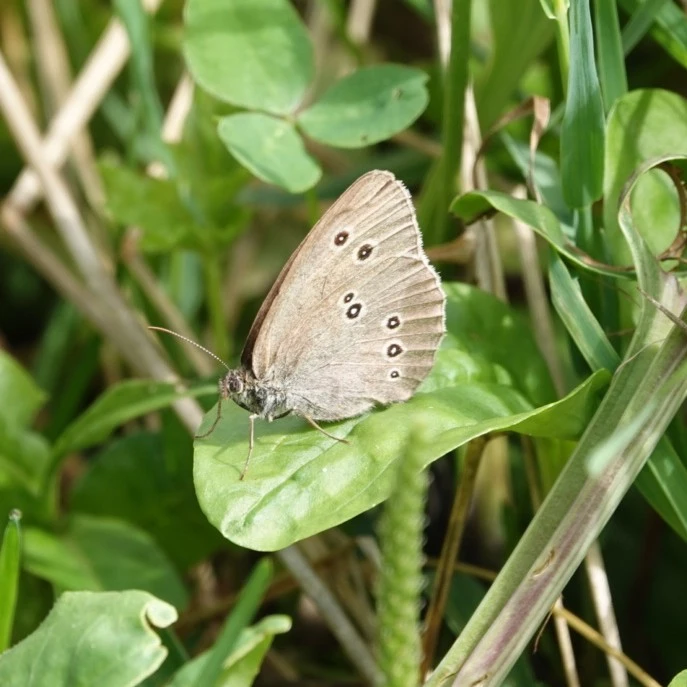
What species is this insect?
Aphantopus hyperantus
